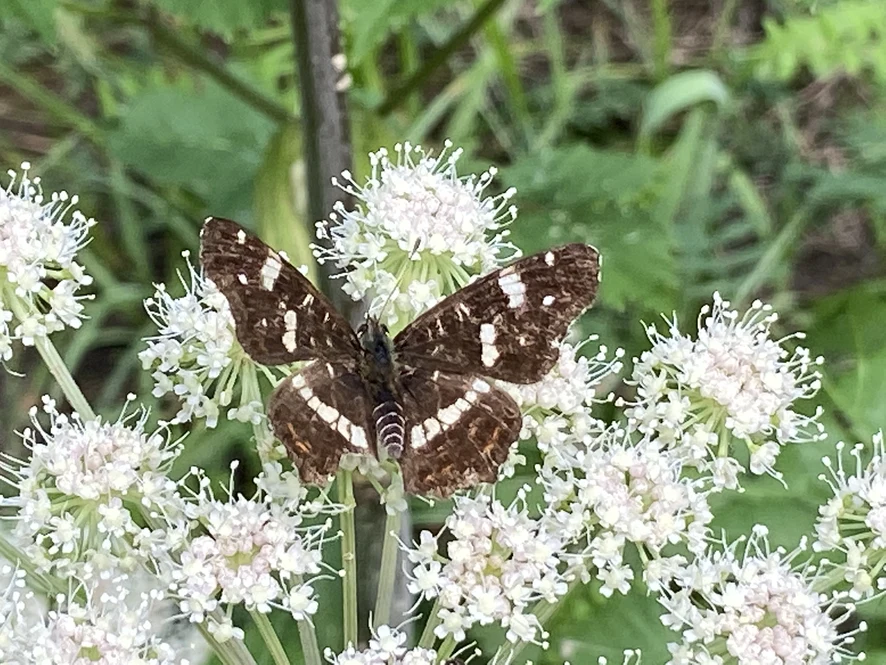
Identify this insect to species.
Araschnia levana
